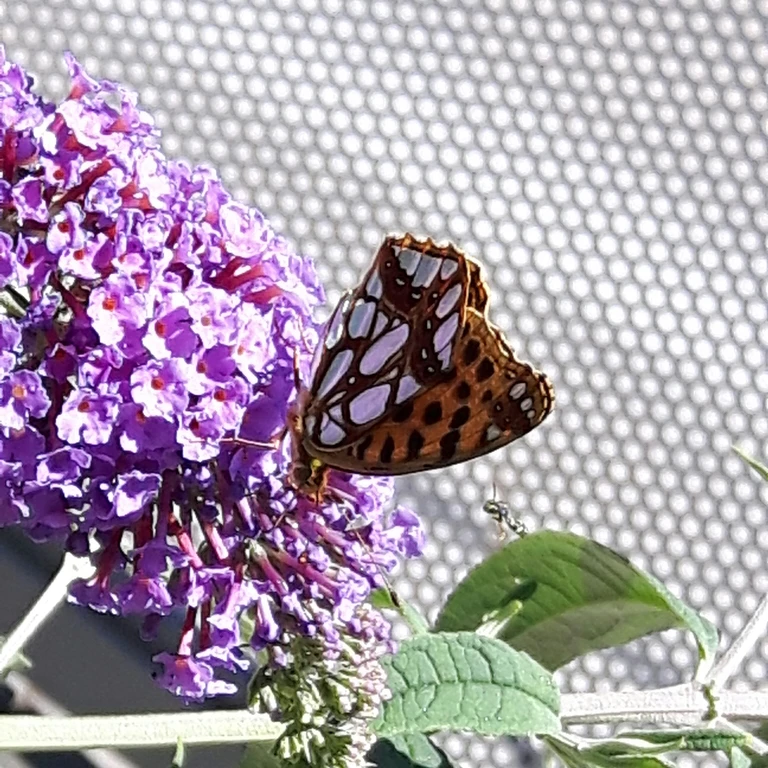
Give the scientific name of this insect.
Issoria lathonia
